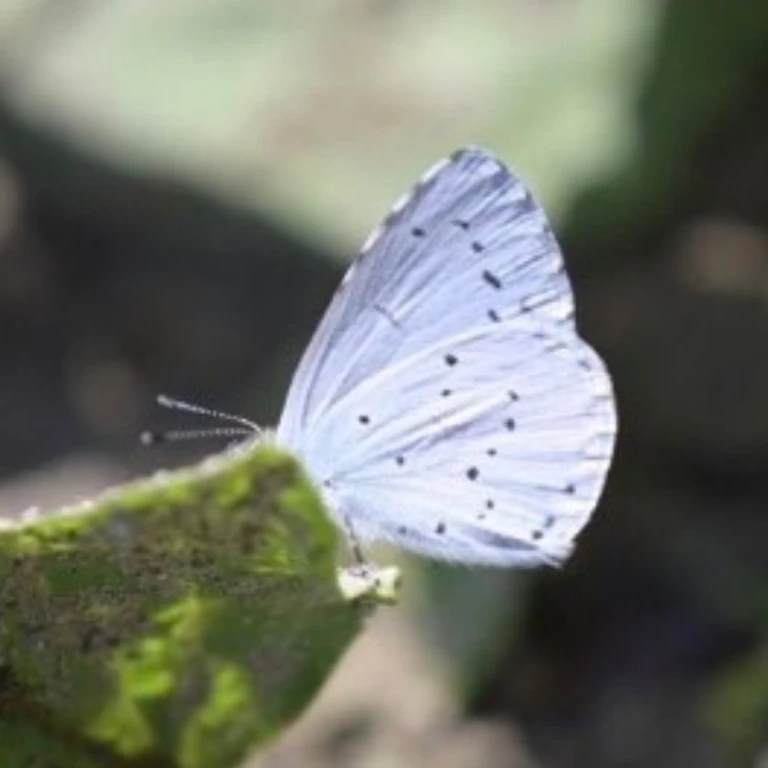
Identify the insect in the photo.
Celastrina argiolus
